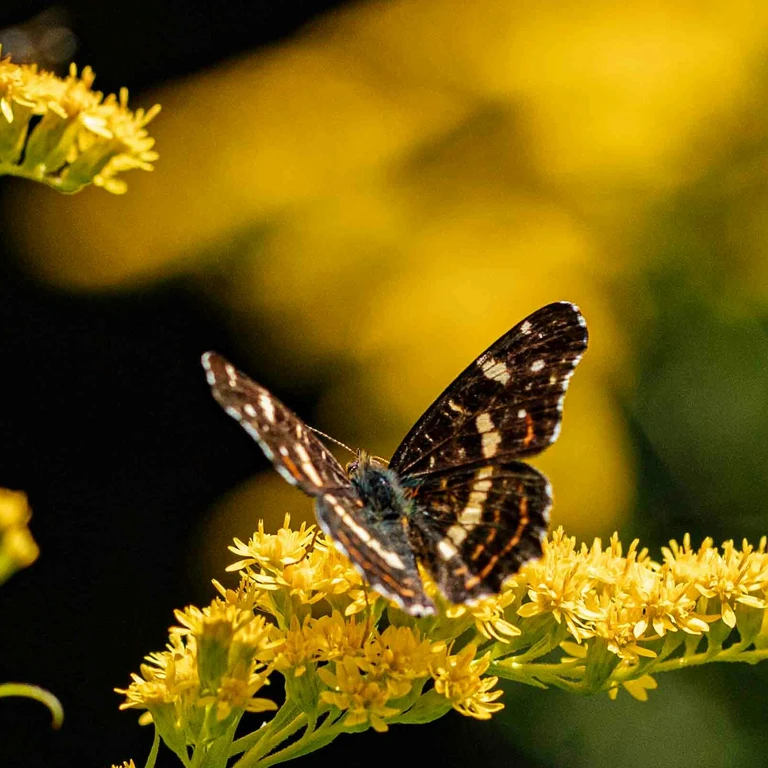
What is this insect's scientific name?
Araschnia levana
